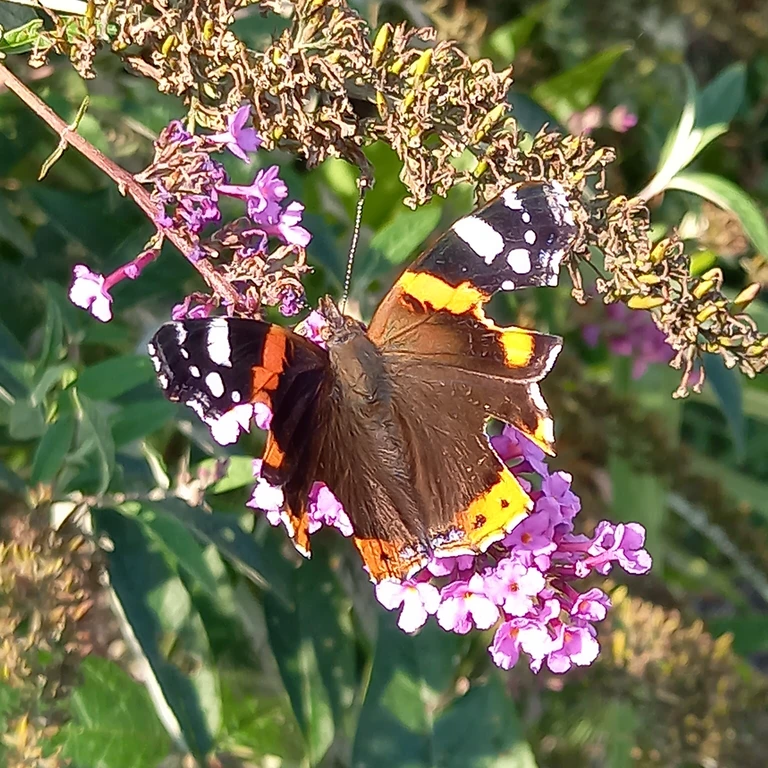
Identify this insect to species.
Vanessa atalanta
